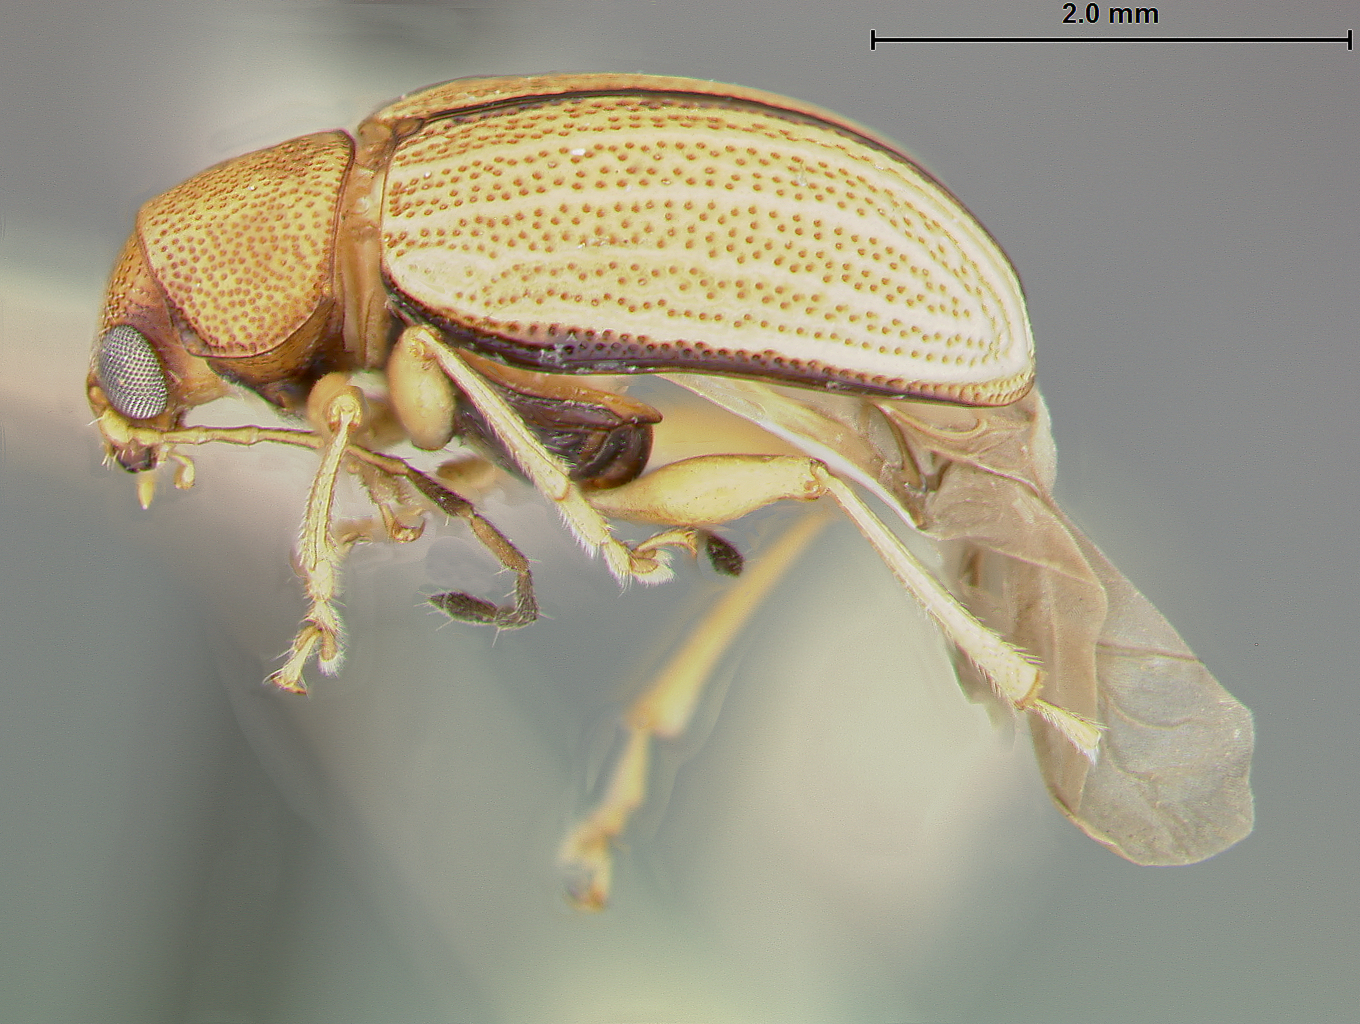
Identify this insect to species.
Colaspis carolinensis
